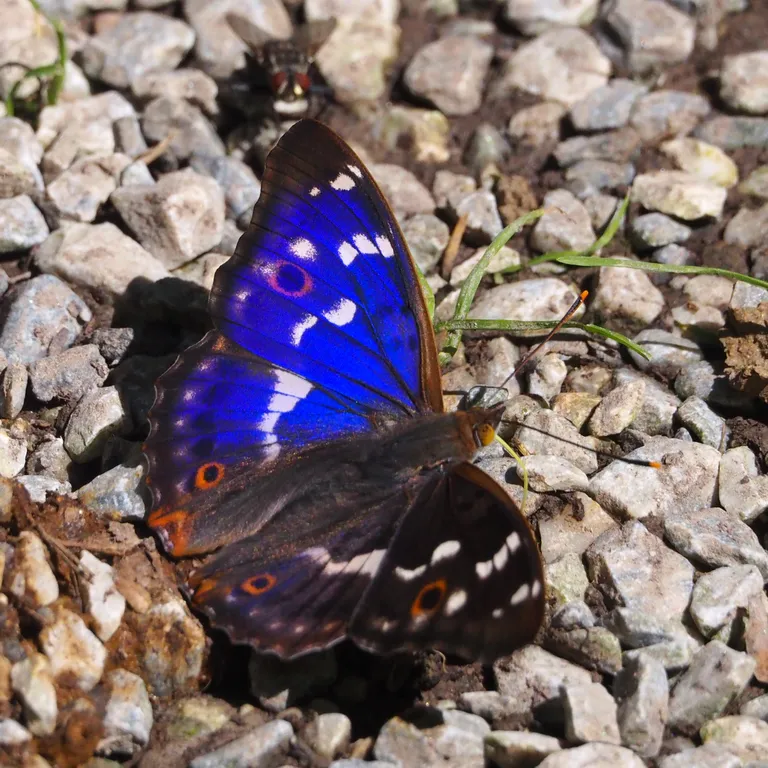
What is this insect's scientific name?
Apatura ilia
